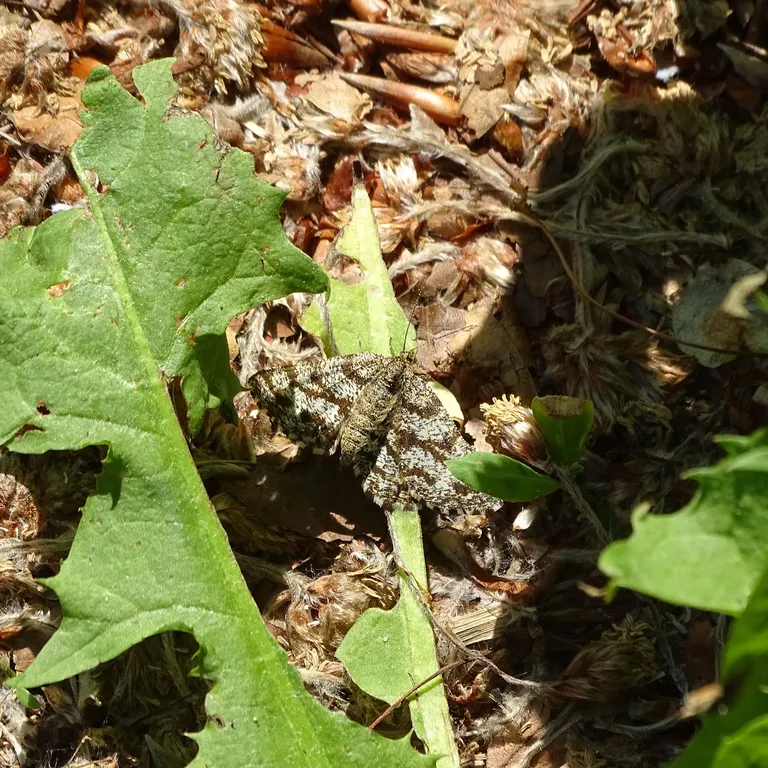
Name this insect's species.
Ematurga atomaria
